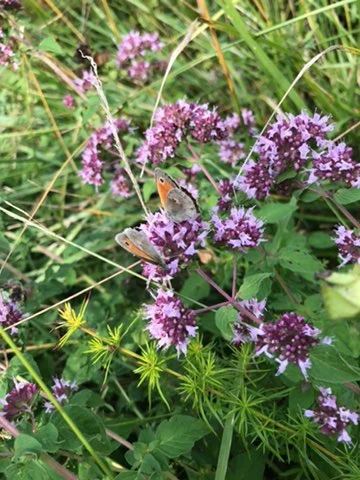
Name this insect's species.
Coenonympha pamphilus
